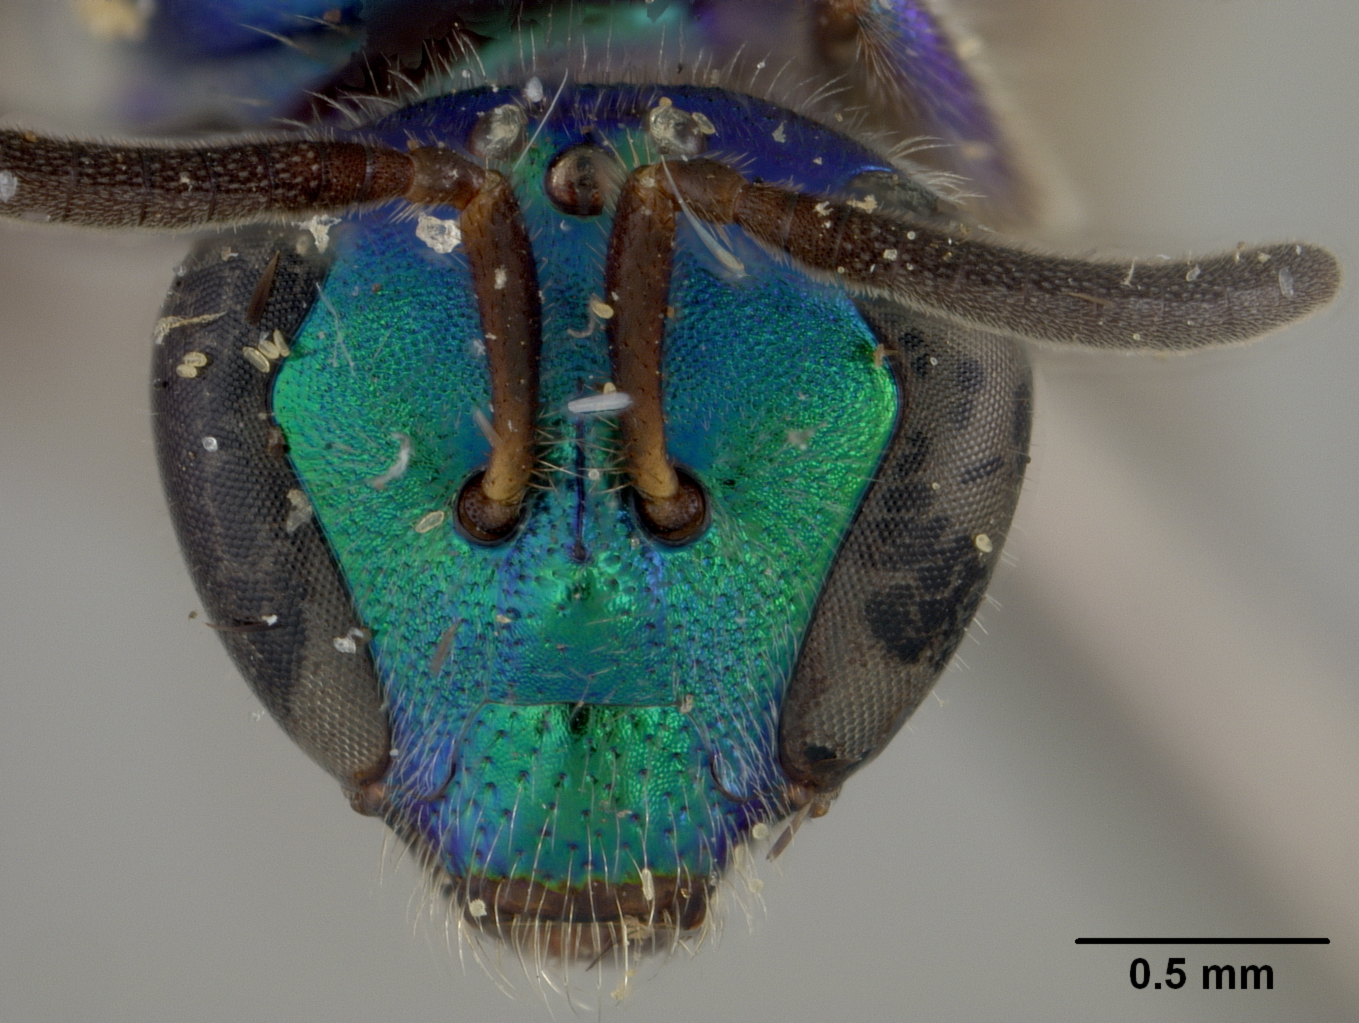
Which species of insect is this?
Augochlora gemella
